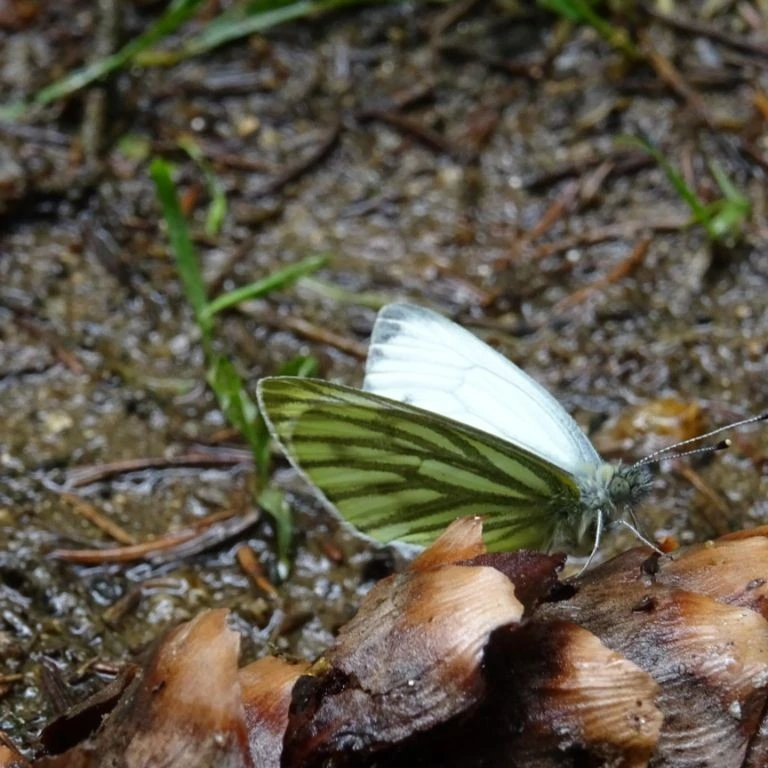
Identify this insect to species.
Pieris napi
